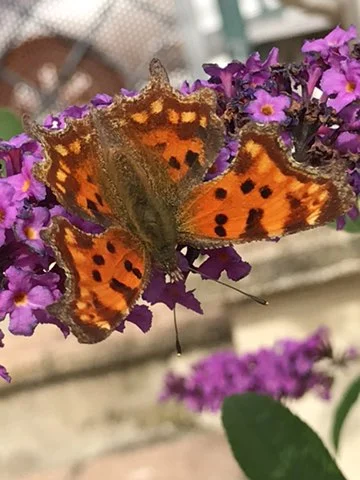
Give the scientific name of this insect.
Polygonia c-album
